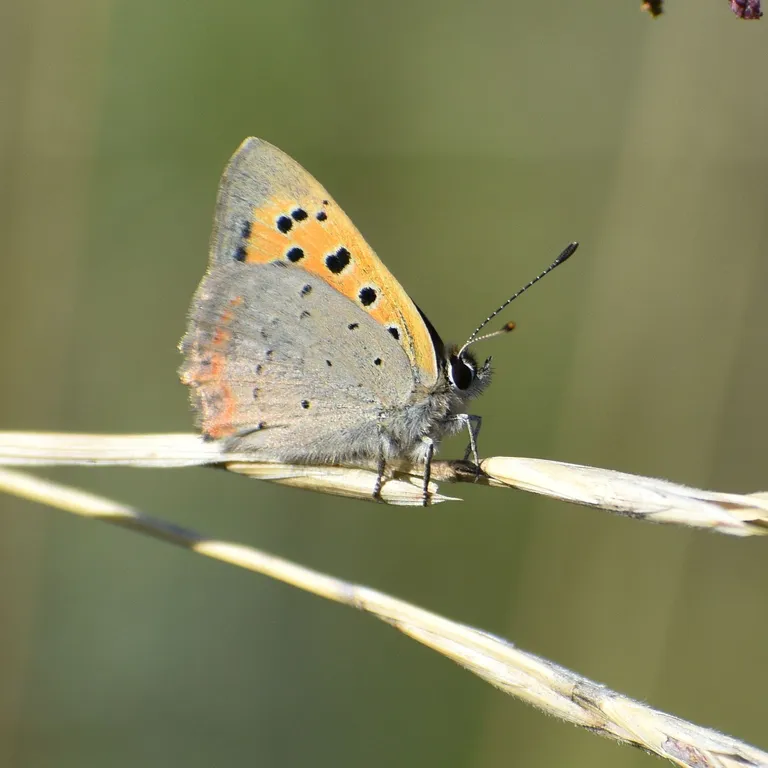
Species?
Lycaena phlaeas
